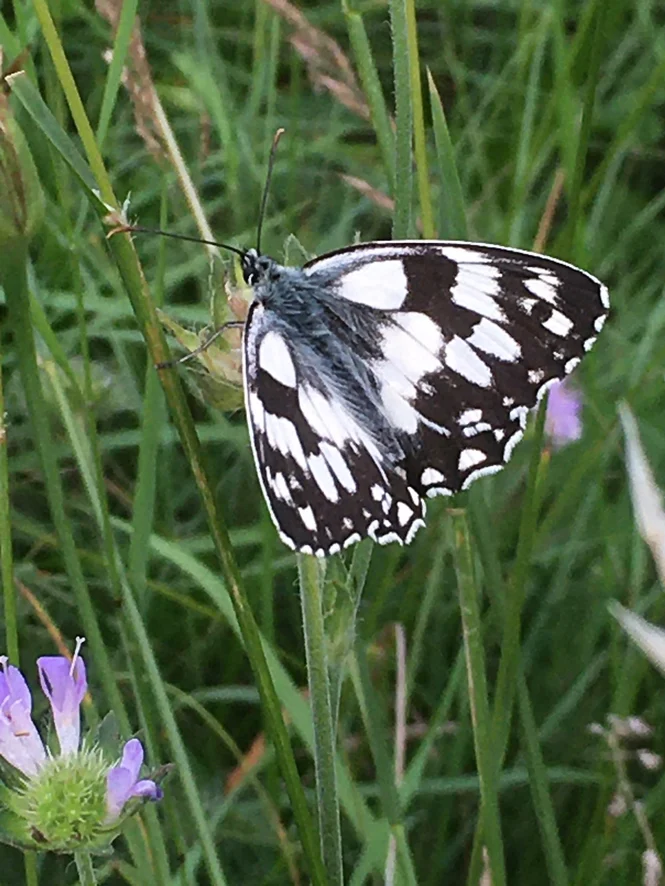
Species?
Melanargia galathea
